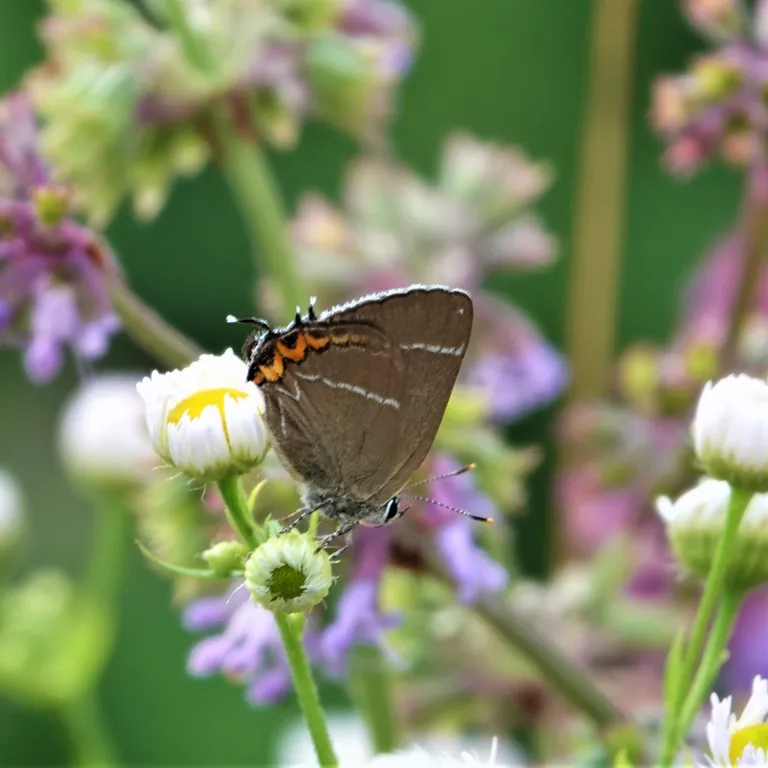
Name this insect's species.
Satyrium w-album
